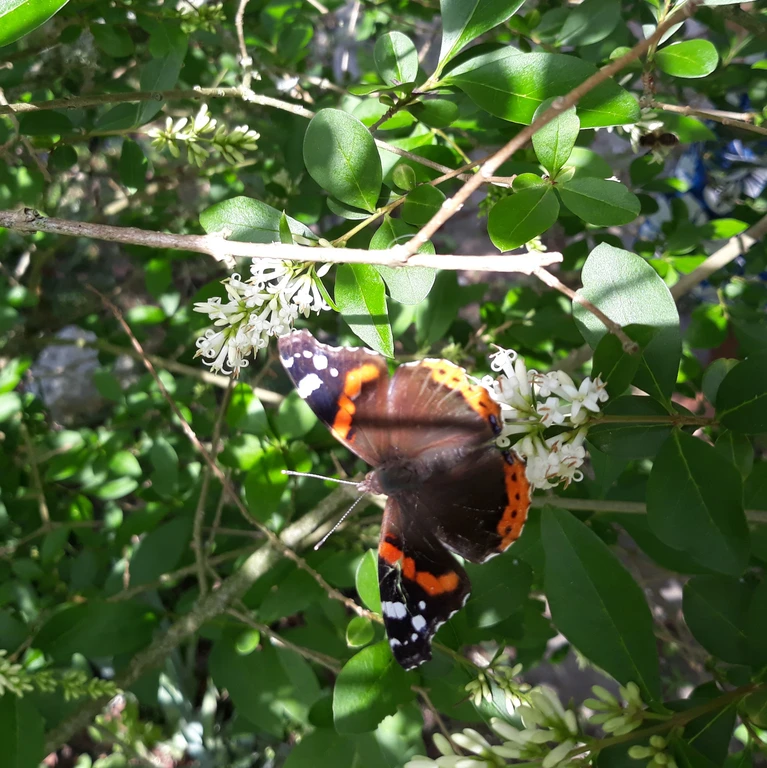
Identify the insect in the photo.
Vanessa atalanta
